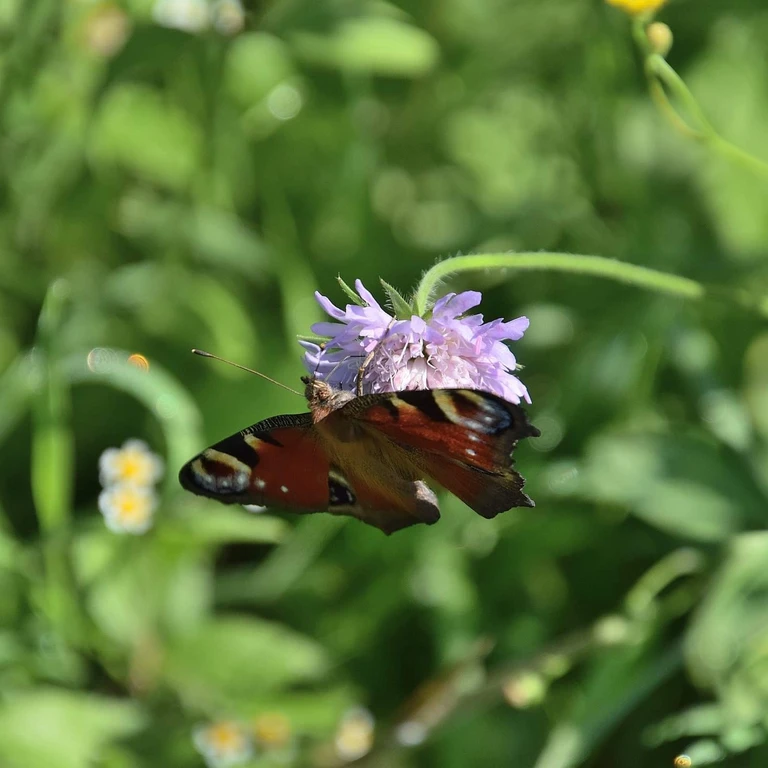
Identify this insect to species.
Aglais io
